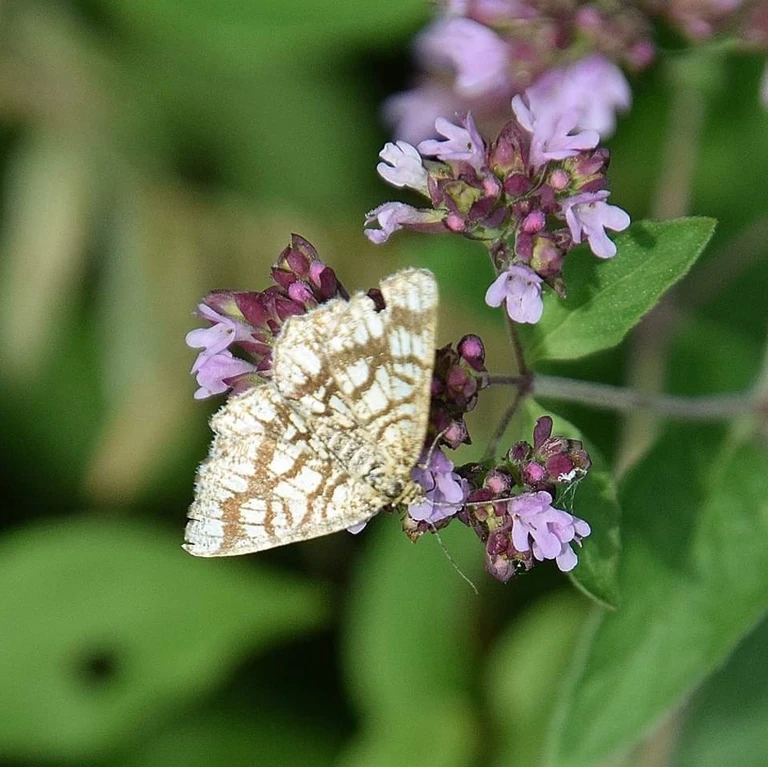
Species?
Chiasmia clathrata
